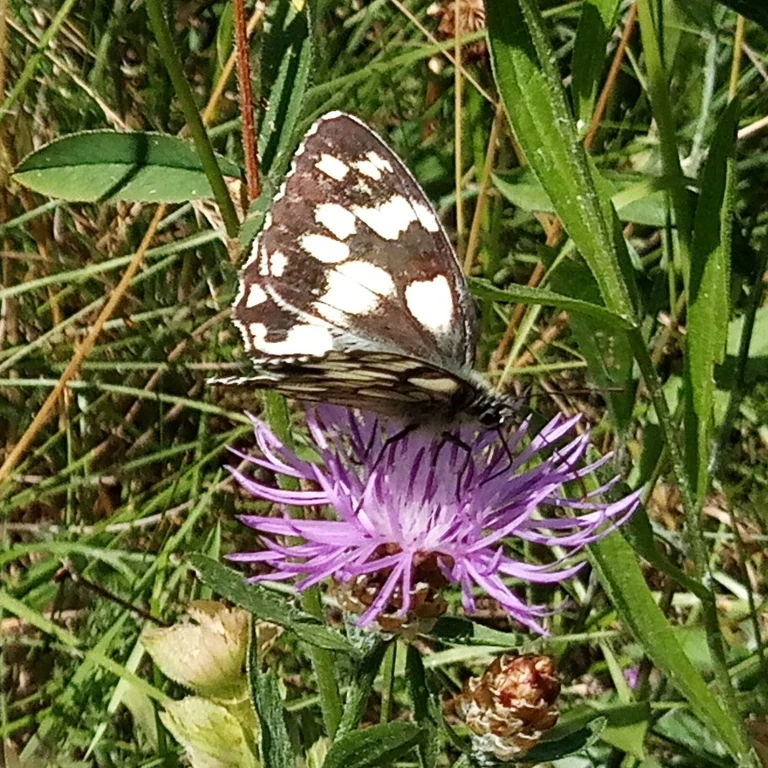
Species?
Melanargia galathea
